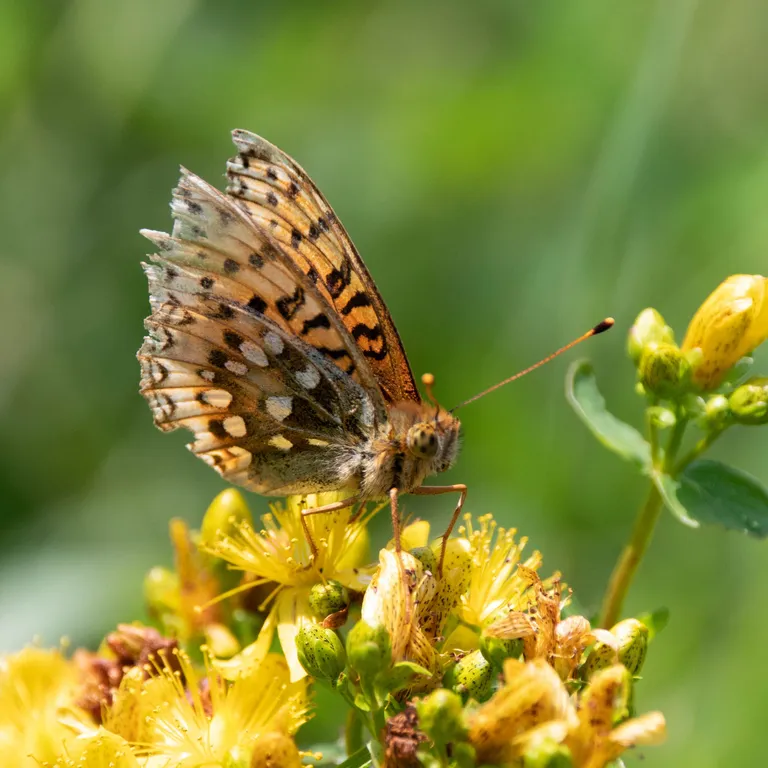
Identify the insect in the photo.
Speyeria aglaja
